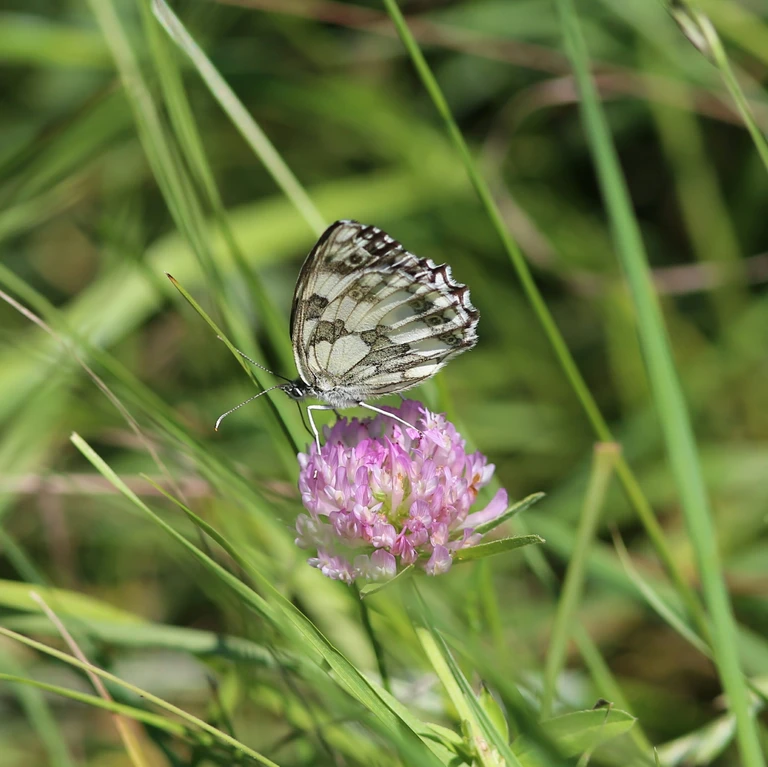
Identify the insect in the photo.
Melanargia galathea
